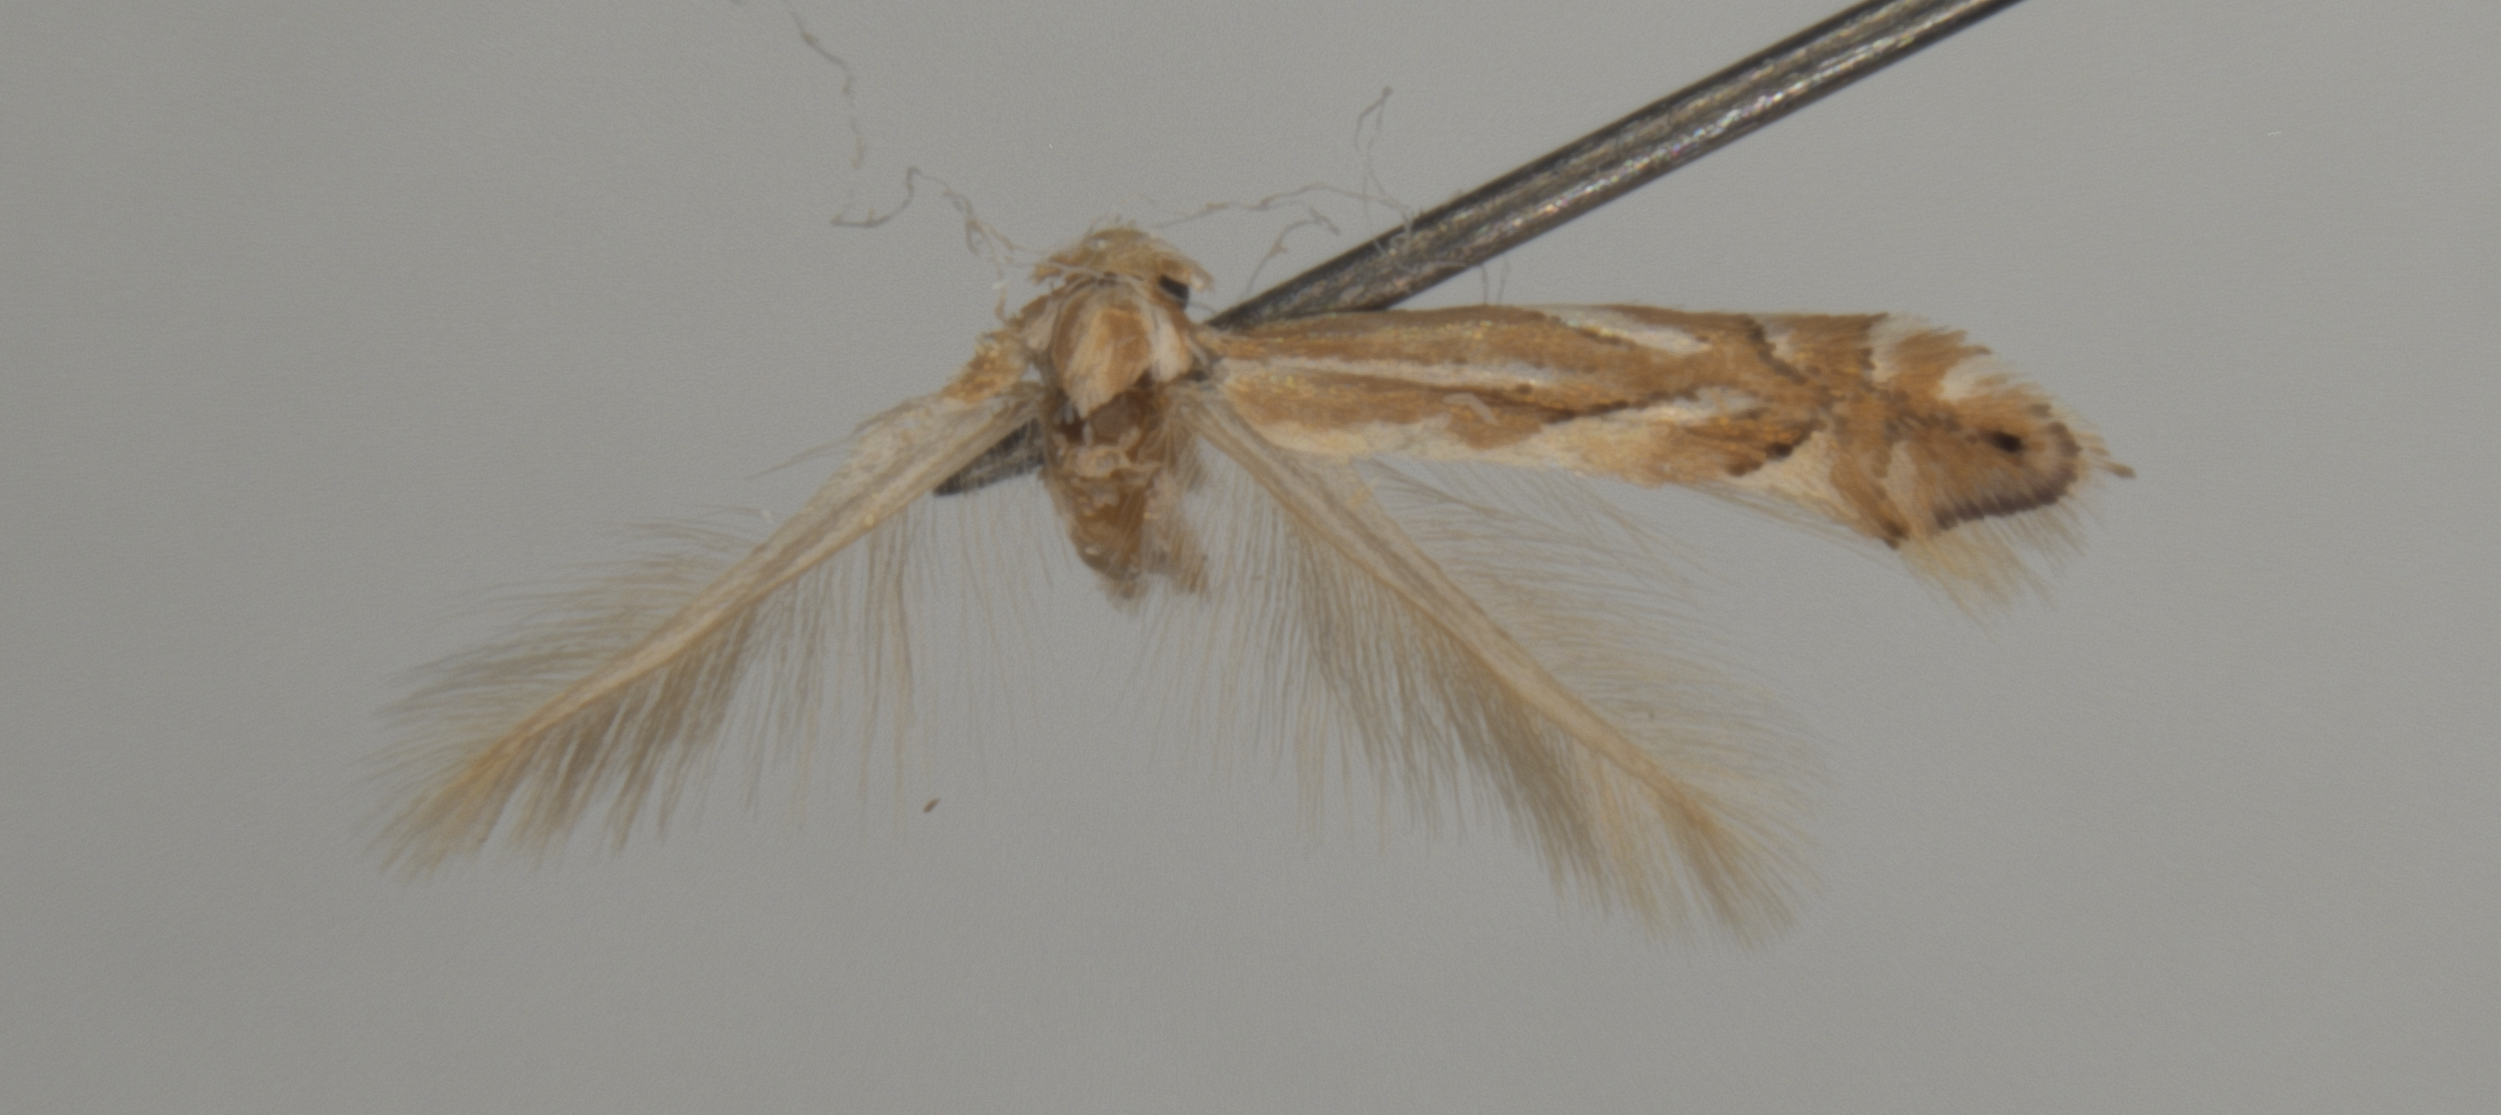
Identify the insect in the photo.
Phyllonorycter caryaealbella
